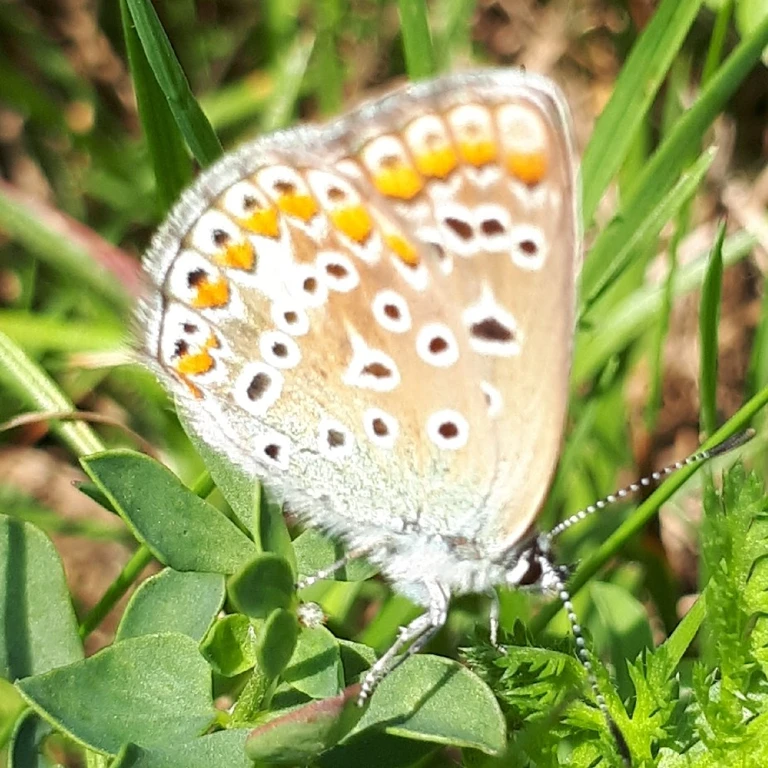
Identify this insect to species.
Polyommatus icarus
